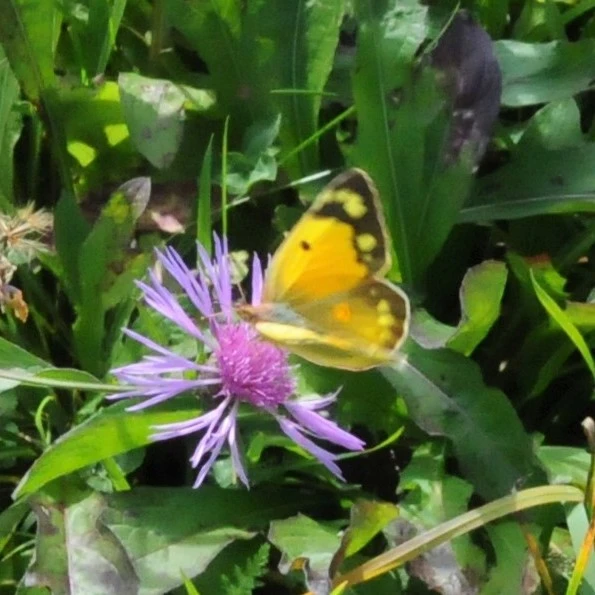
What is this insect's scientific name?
Colias croceus
